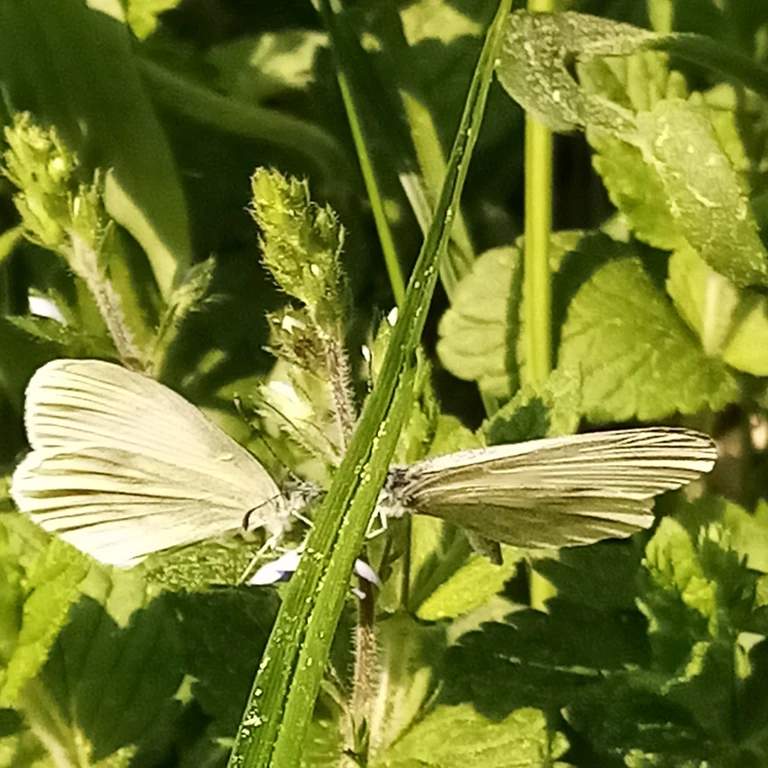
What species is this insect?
Leptidea sinapis/juvernica
